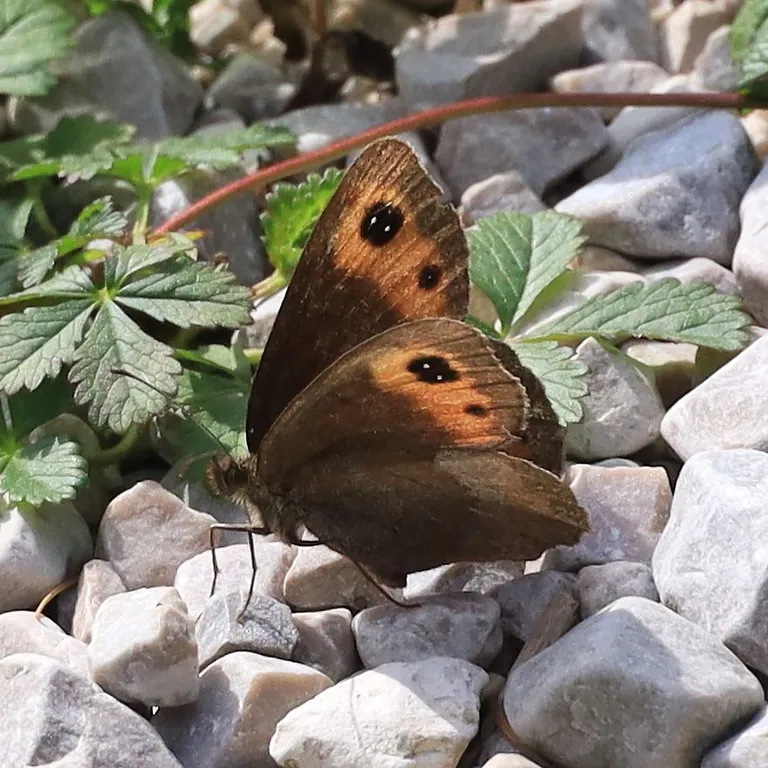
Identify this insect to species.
Erebia aethiops
